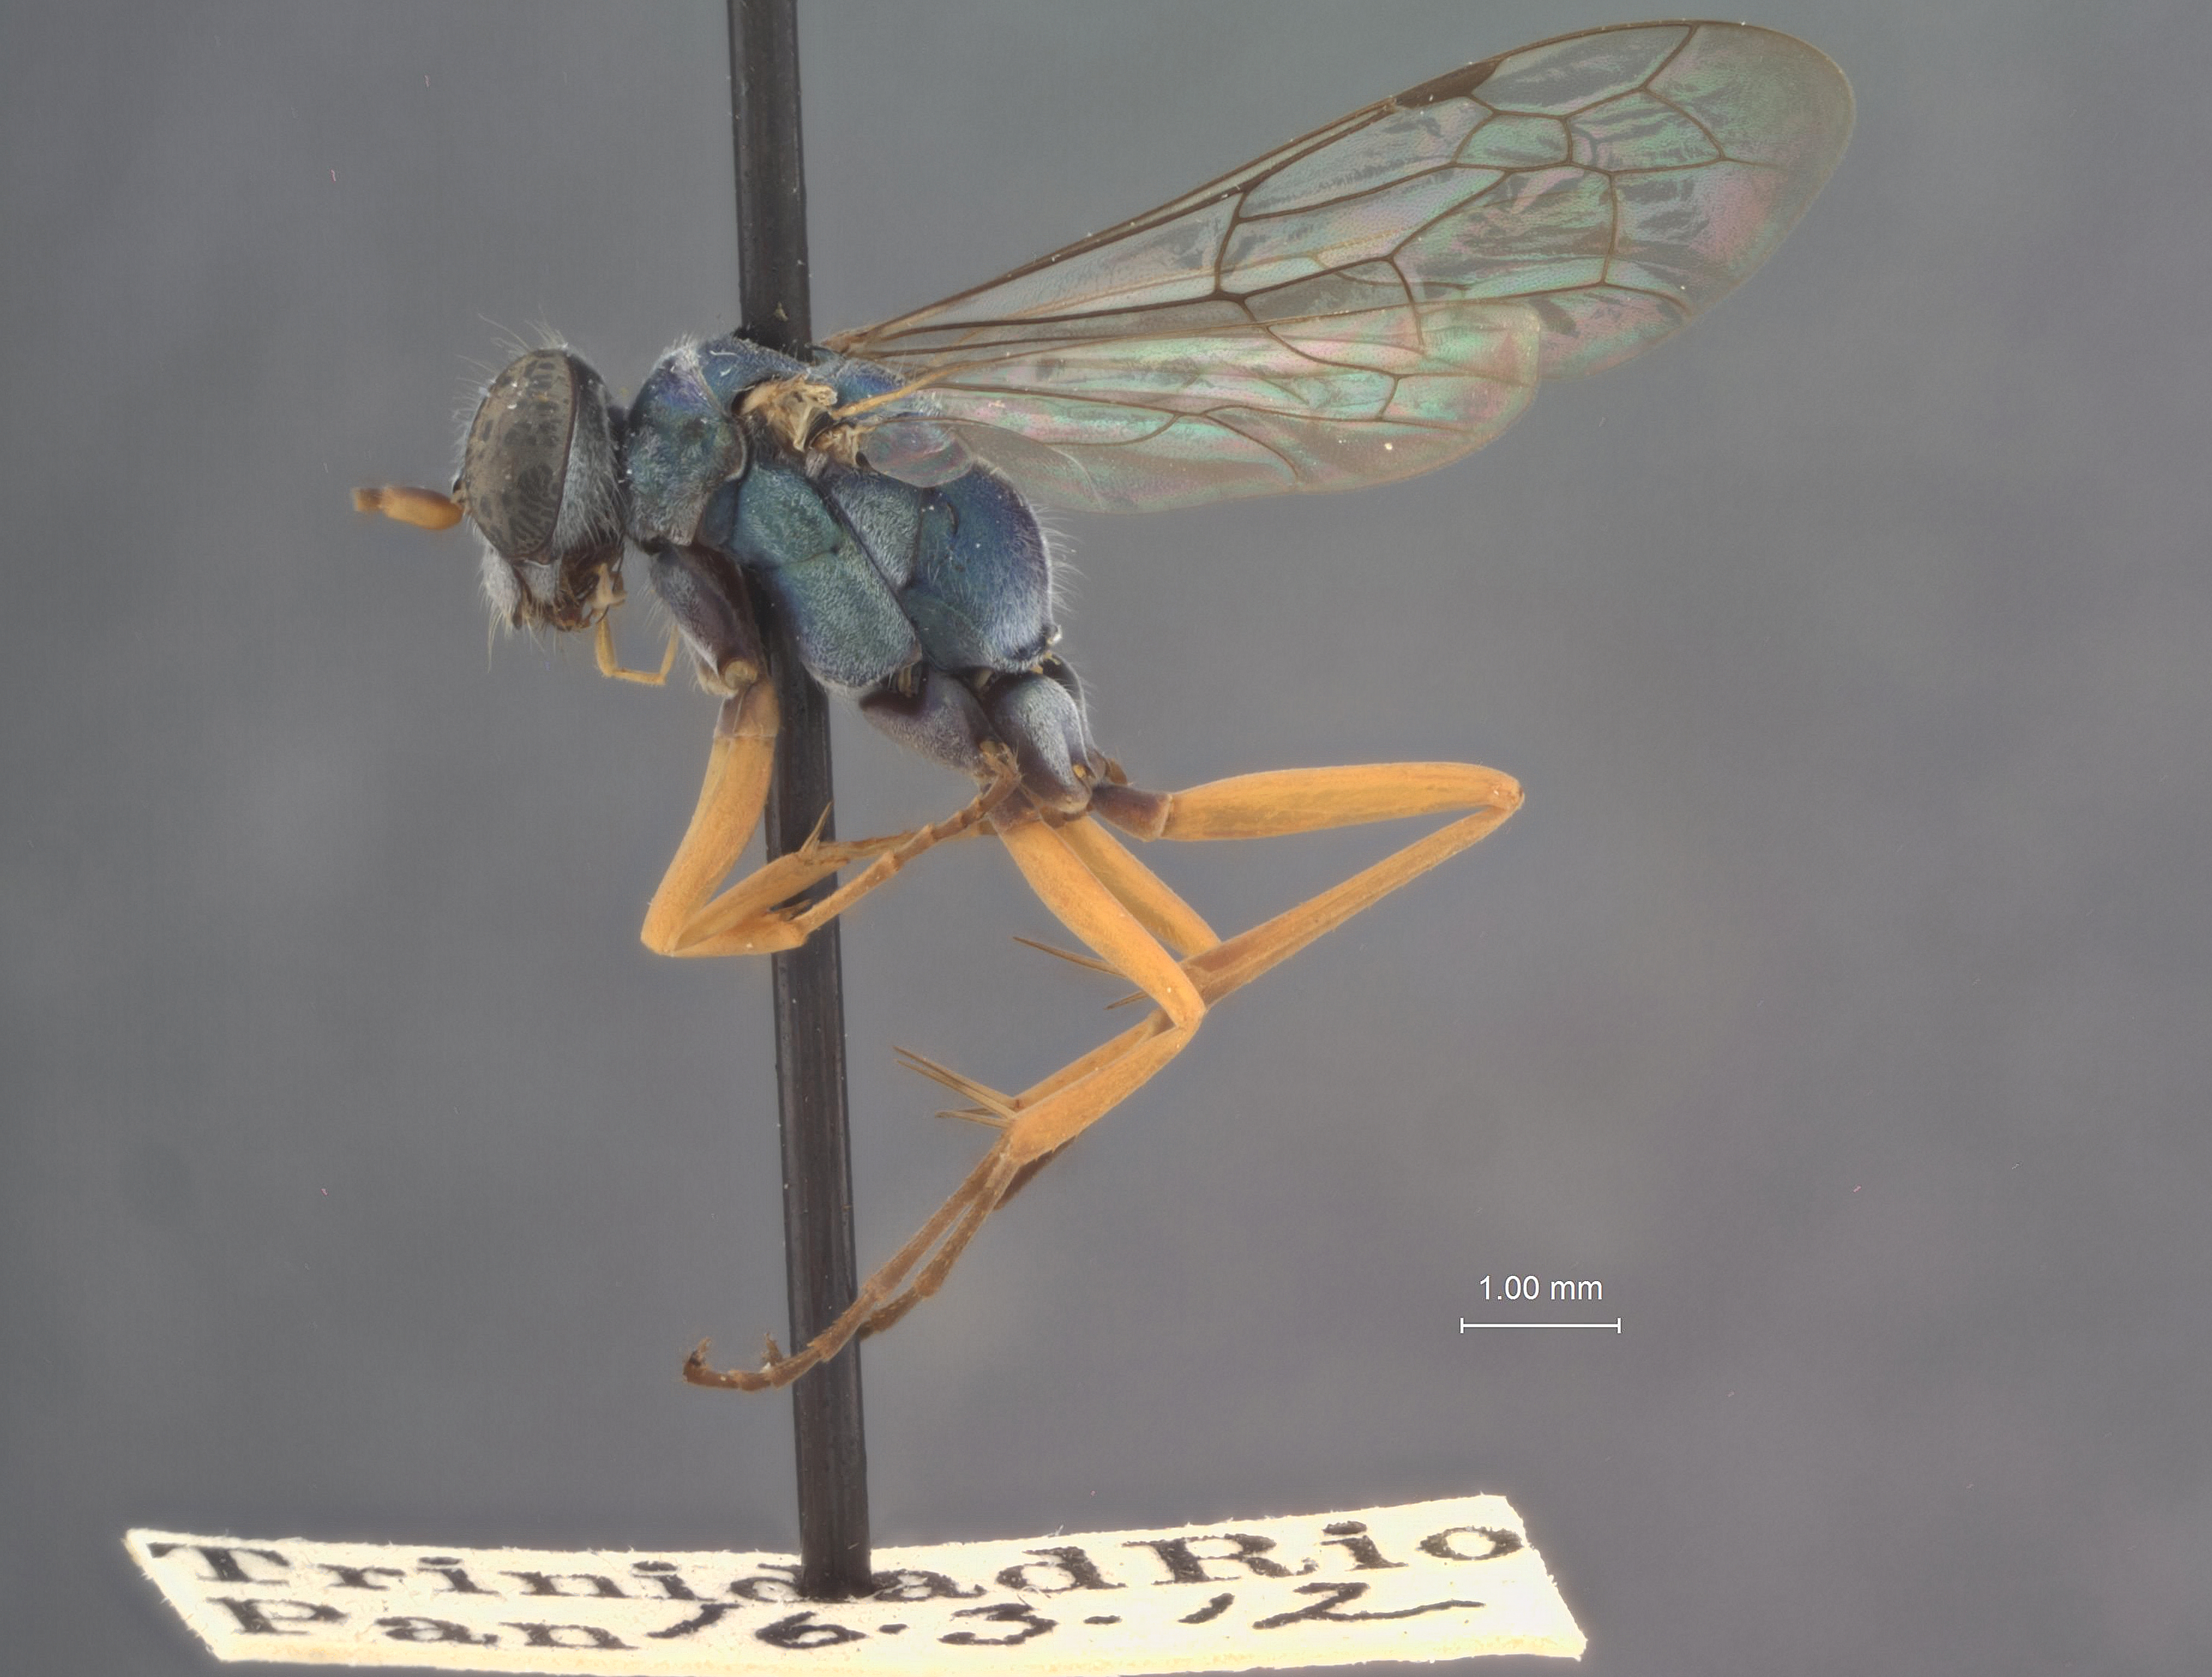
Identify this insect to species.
Auplopus panamensis
